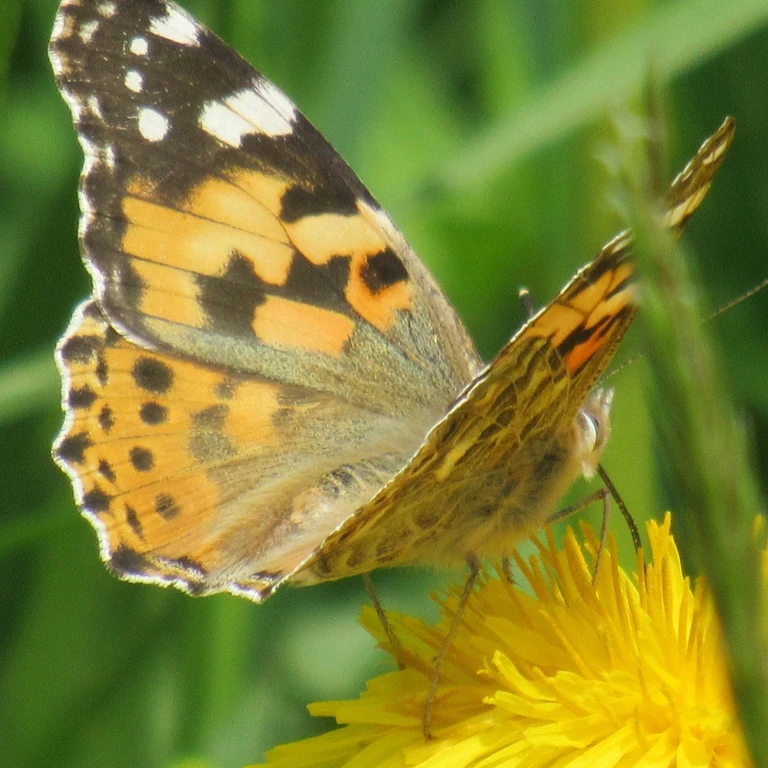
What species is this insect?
Vanessa cardui
